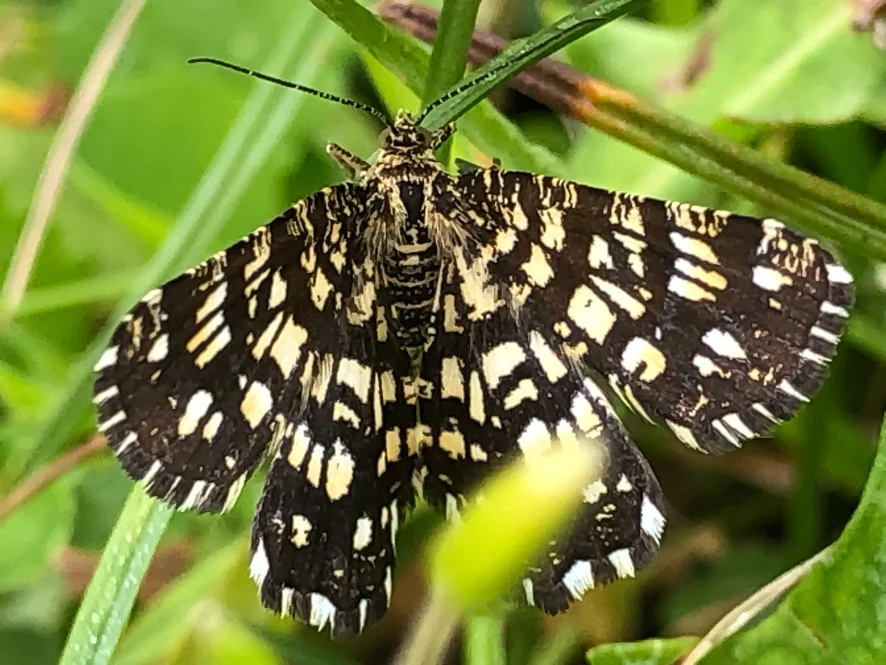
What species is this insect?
Chiasmia clathrata
